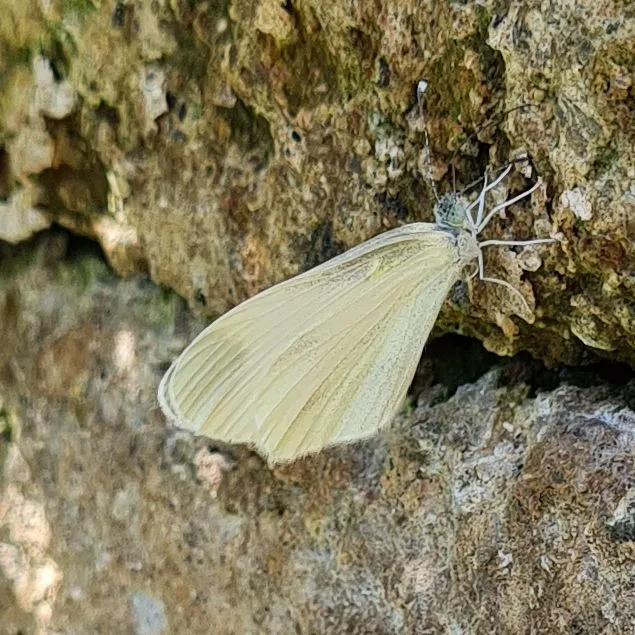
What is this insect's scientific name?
Leptidea sinapis/juvernica
